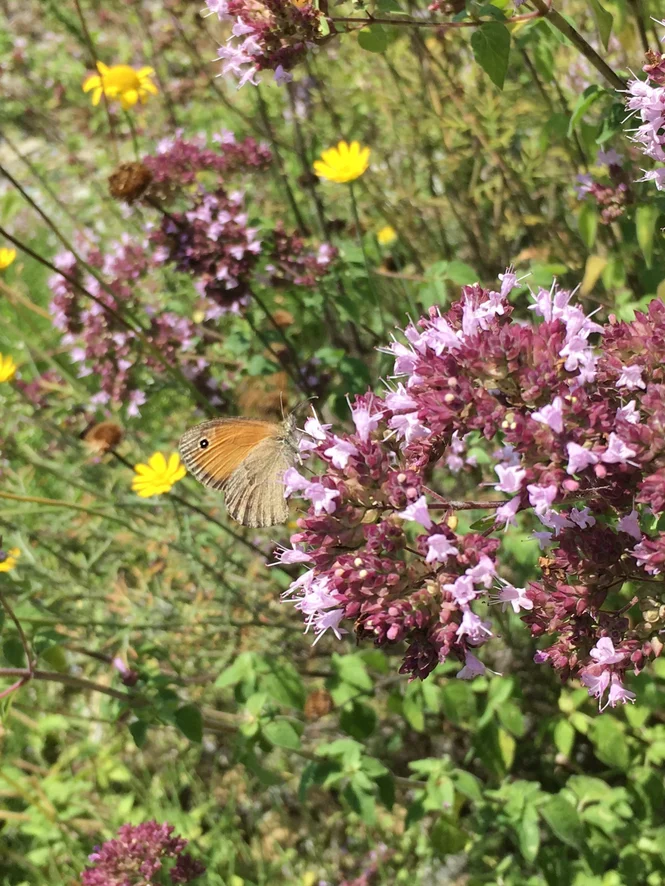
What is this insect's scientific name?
Coenonympha pamphilus
